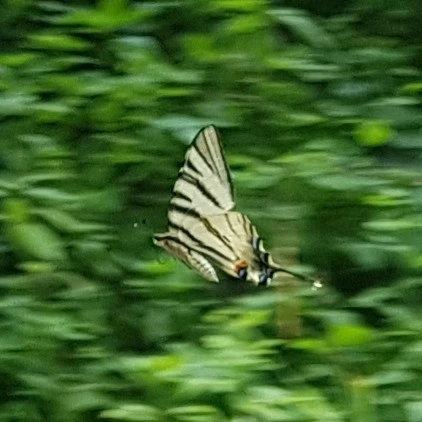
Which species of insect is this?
Iphiclides podalirius
